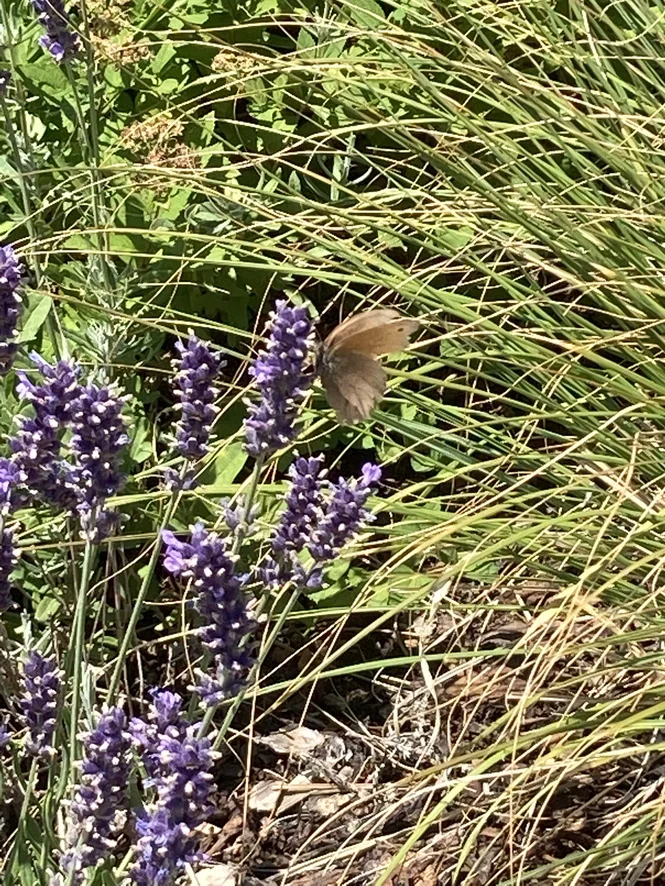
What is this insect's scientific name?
Maniola jurtina
